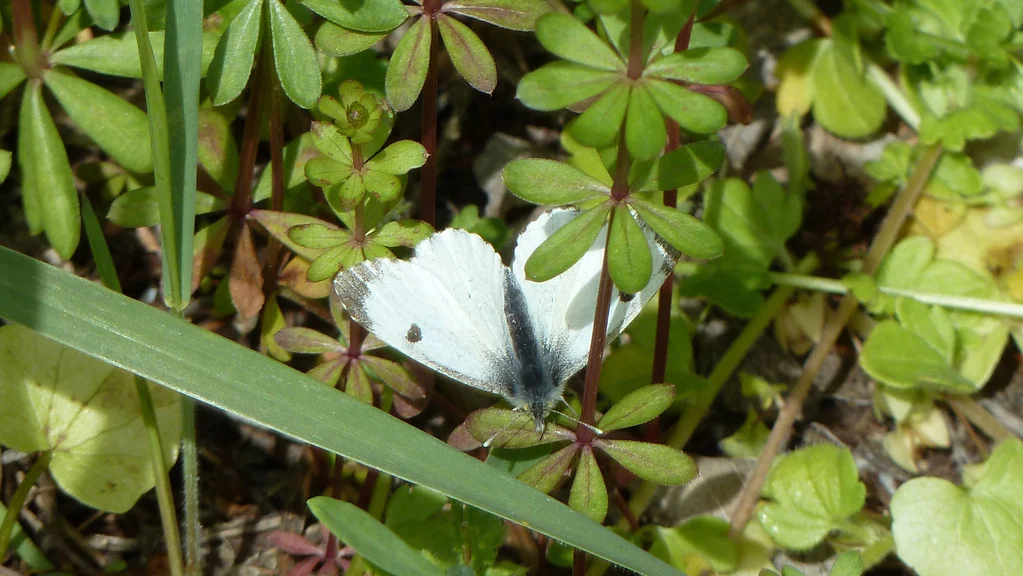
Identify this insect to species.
Anthocharis cardamines
